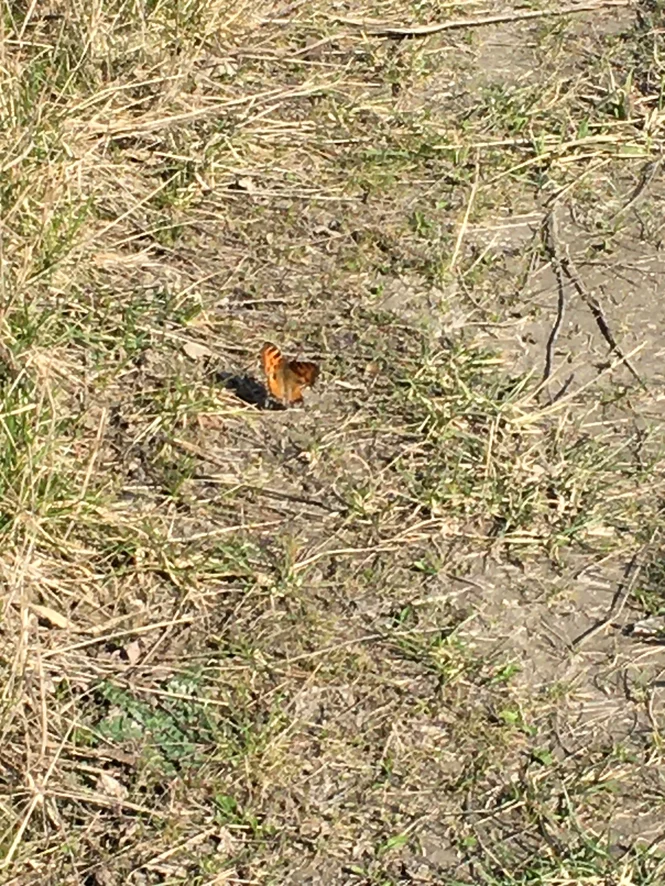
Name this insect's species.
Nymphalis polychloros
